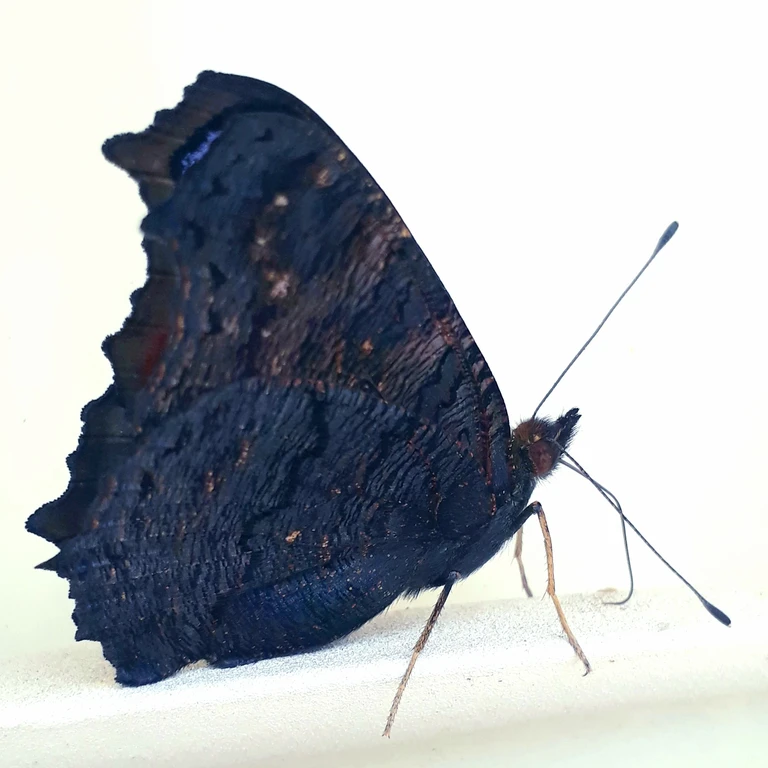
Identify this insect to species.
Aglais io
